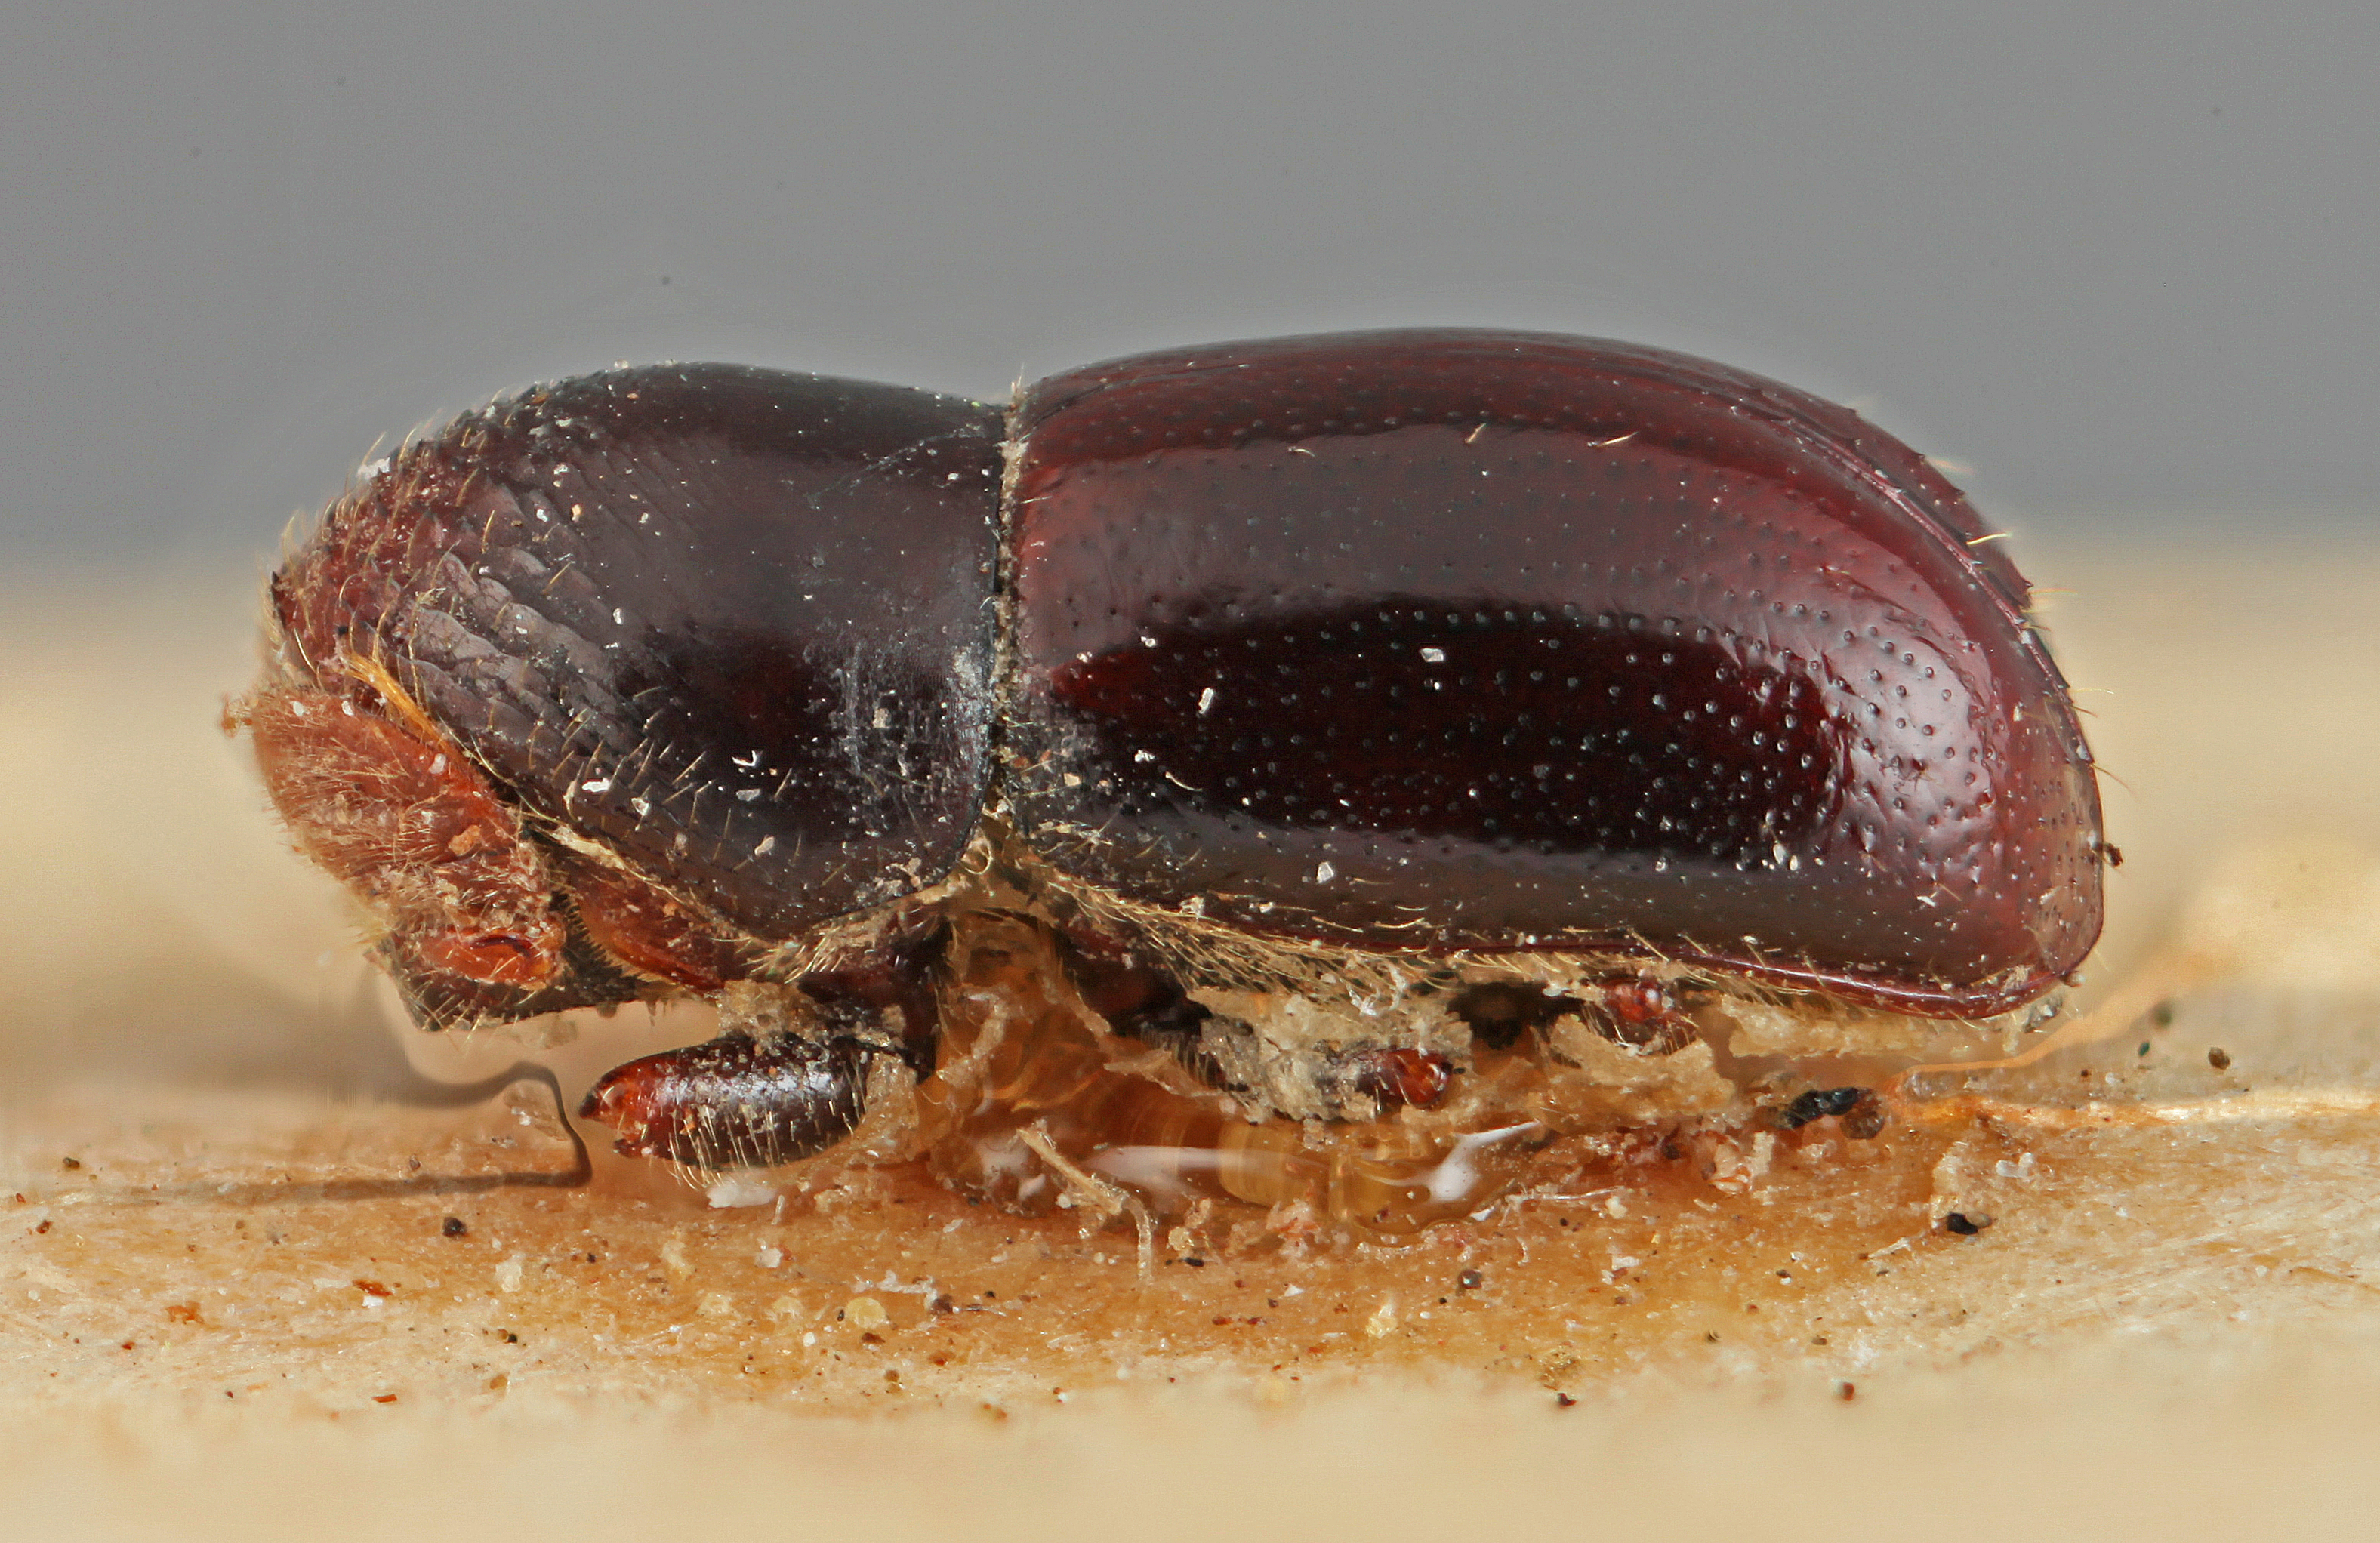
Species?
Corthylus bolivianus
